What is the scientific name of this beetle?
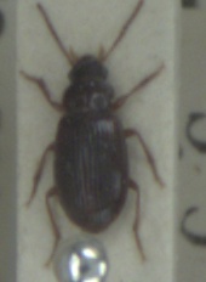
Bradycellus harpalinus
